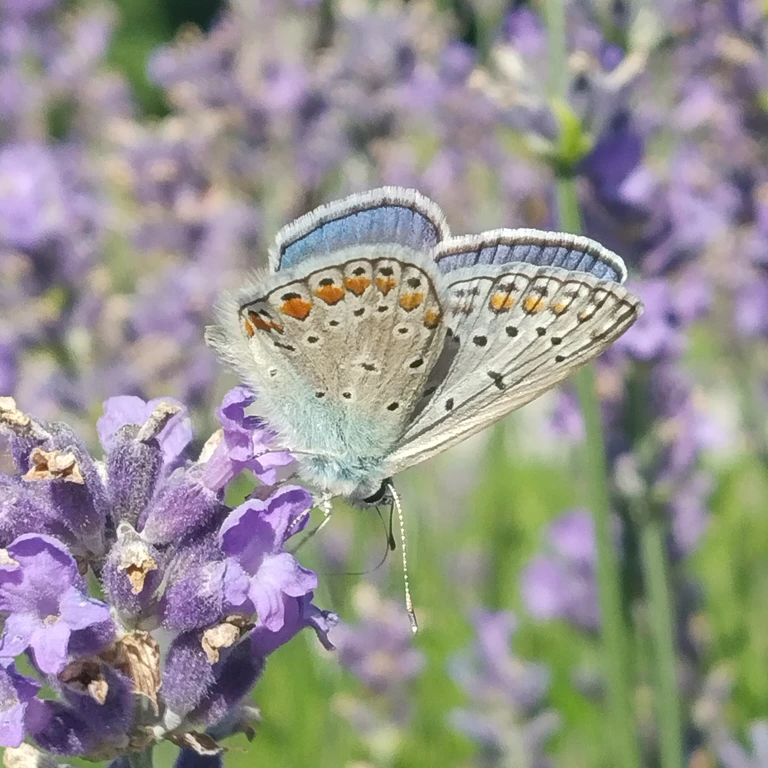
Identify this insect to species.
Polyommatus icarus
